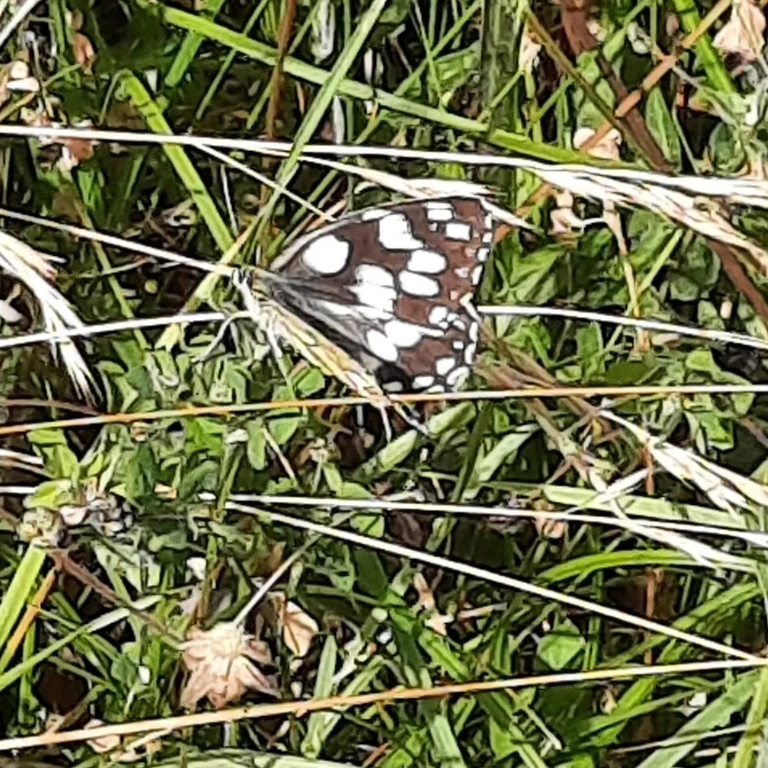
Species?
Melanargia galathea
